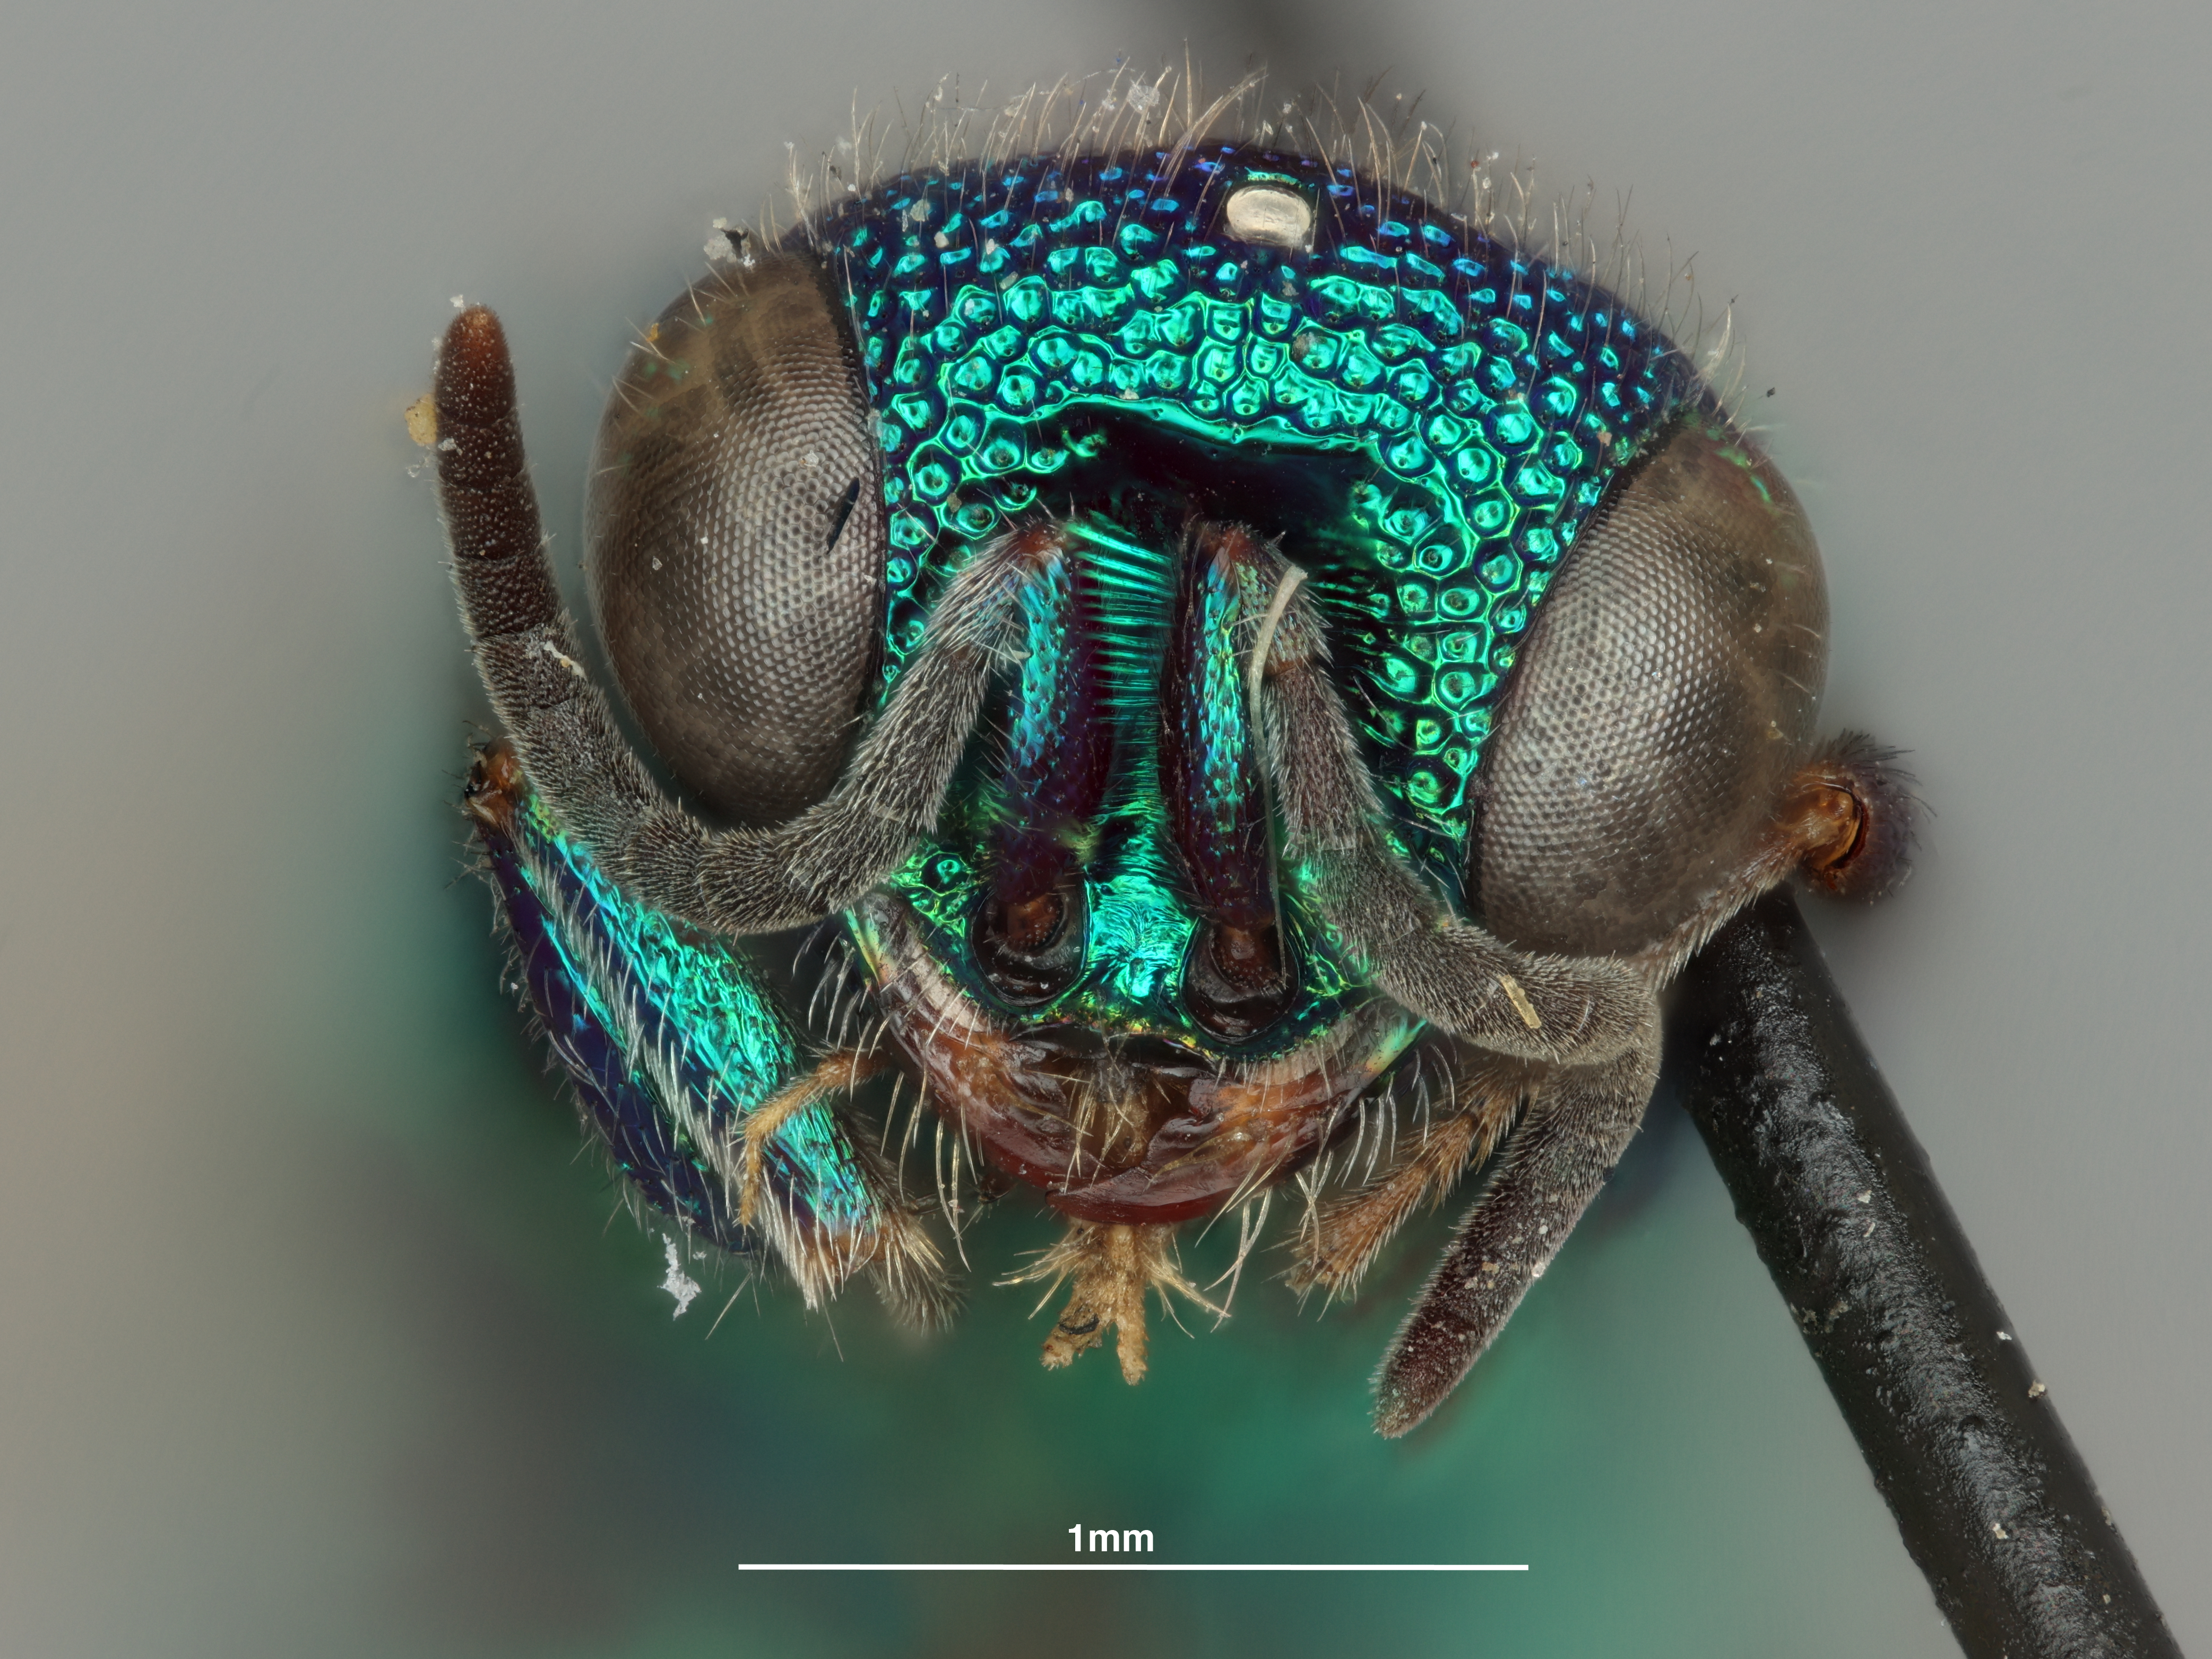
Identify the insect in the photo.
Hedychrum stantoni
